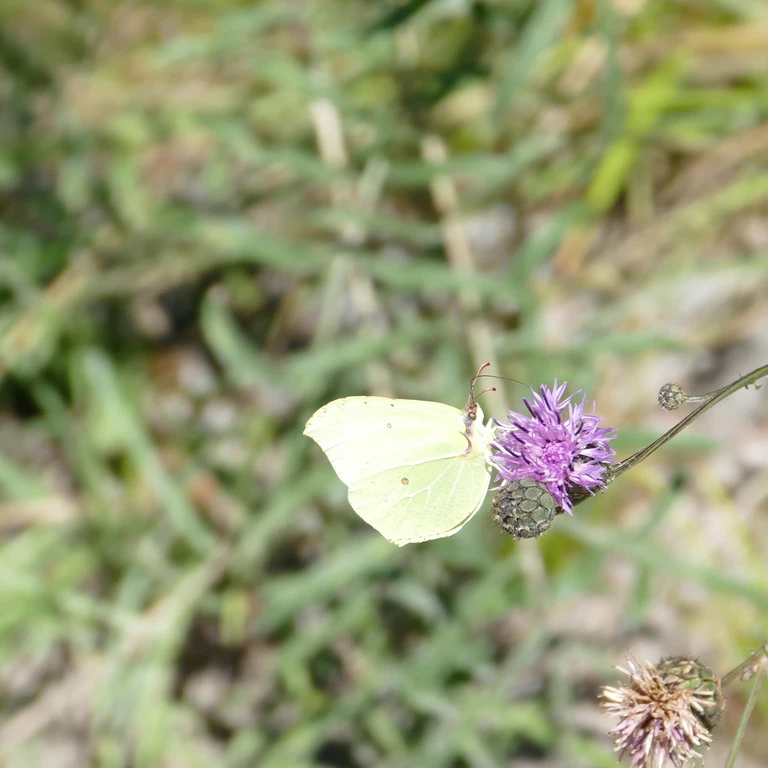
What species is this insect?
Gonepteryx rhamni
